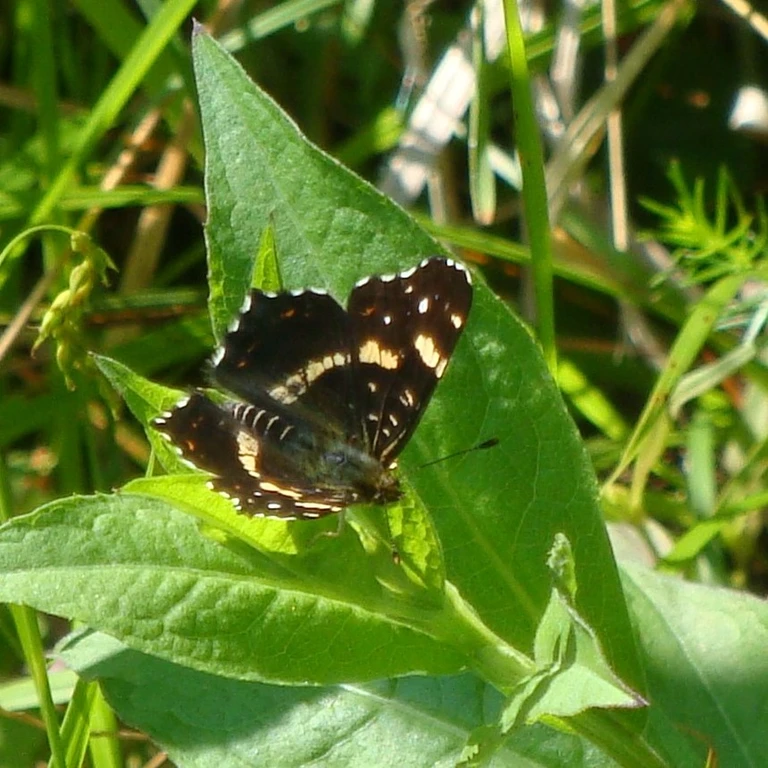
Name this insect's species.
Araschnia levana
